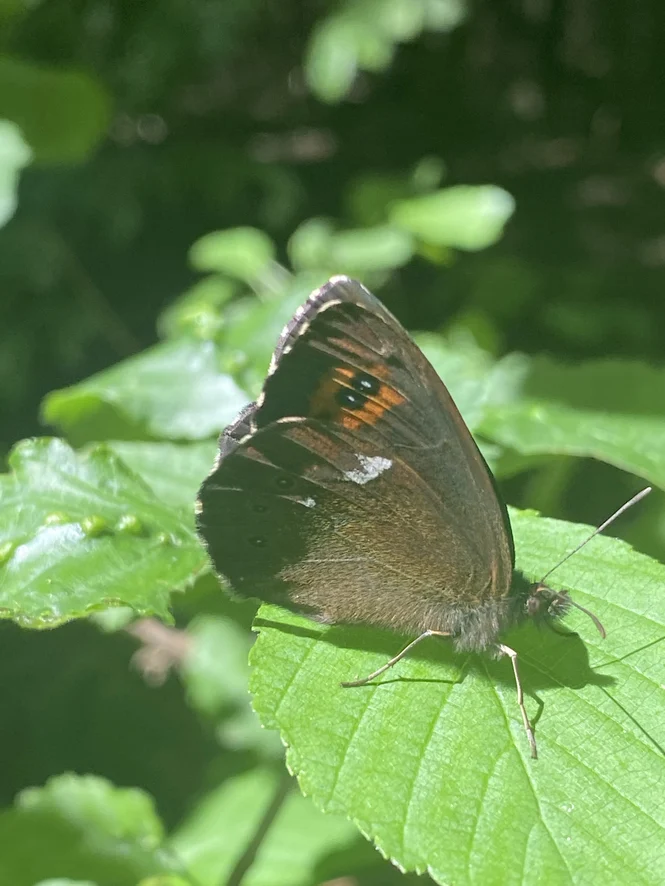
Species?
Erebia ligea
